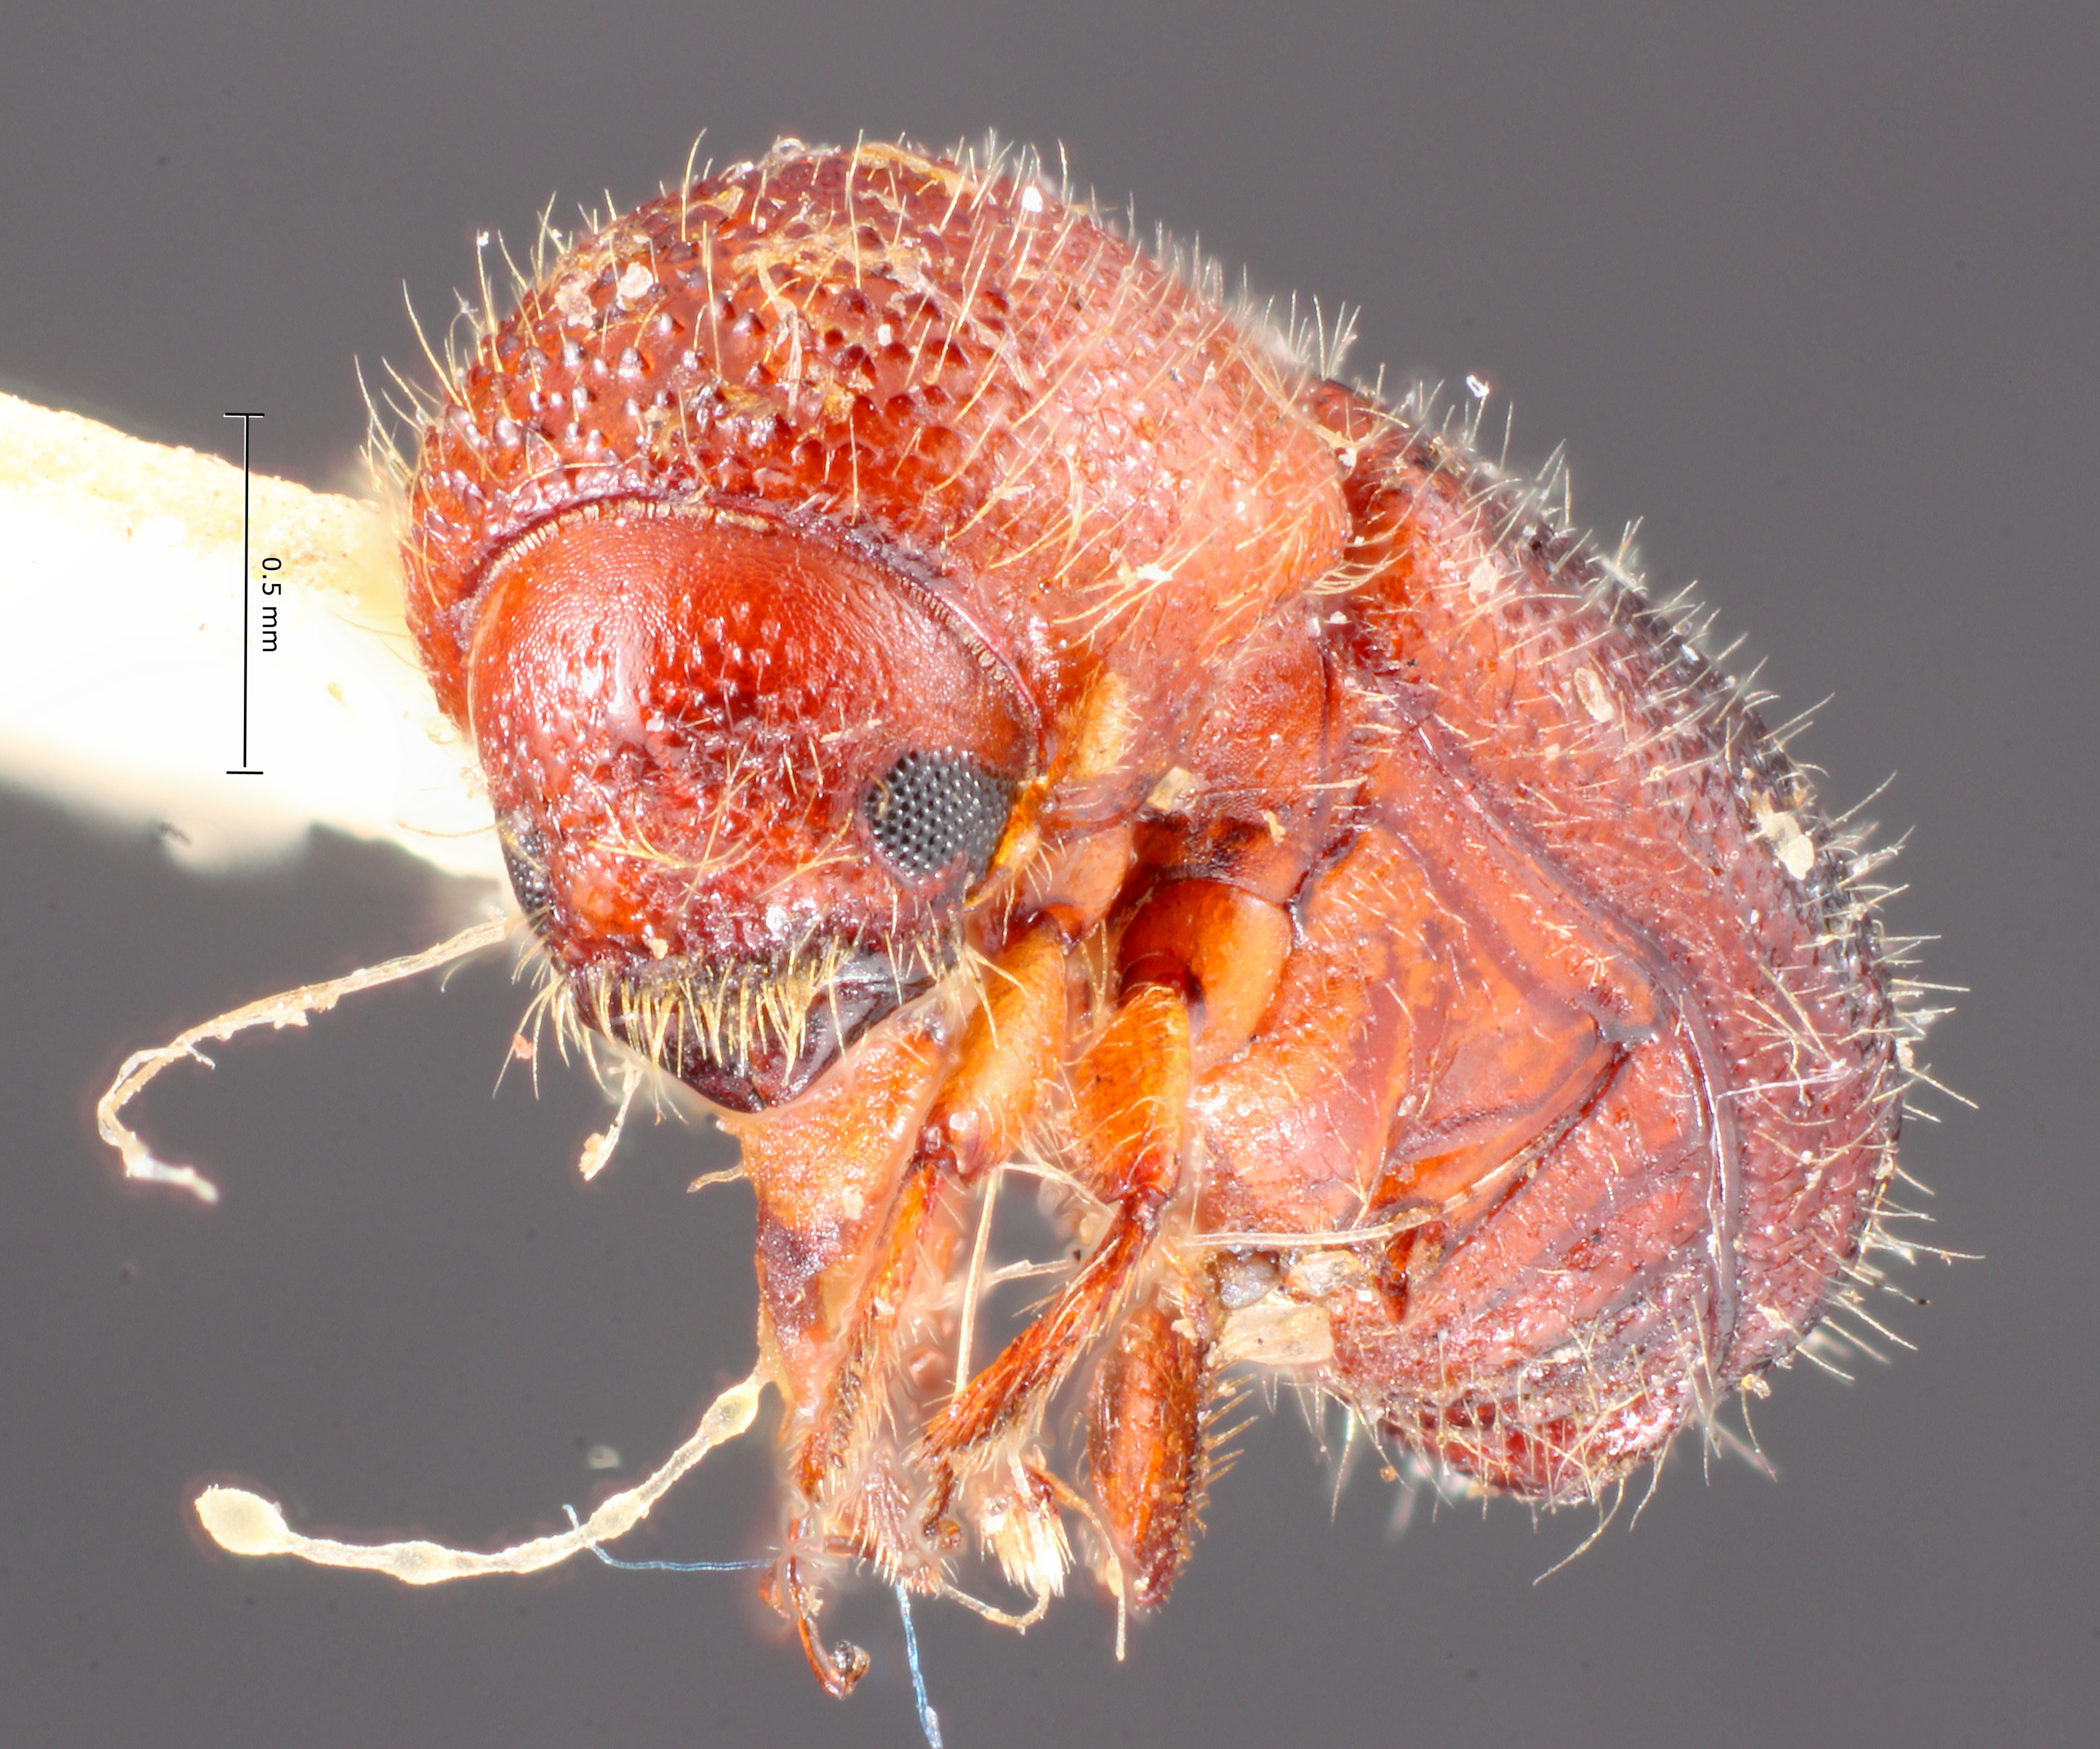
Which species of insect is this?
Ambrosiodmus lecontei
